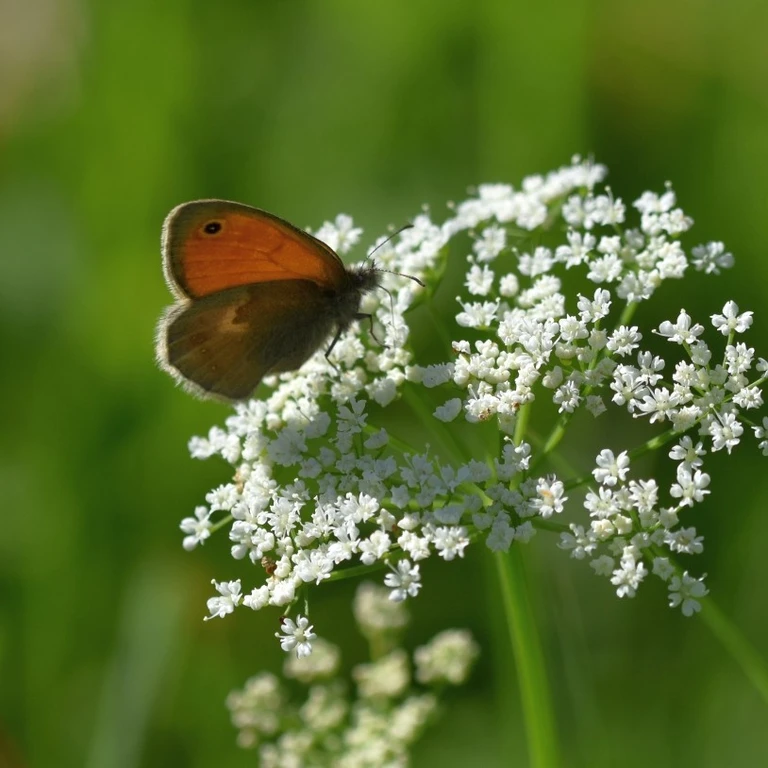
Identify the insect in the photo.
Coenonympha pamphilus
